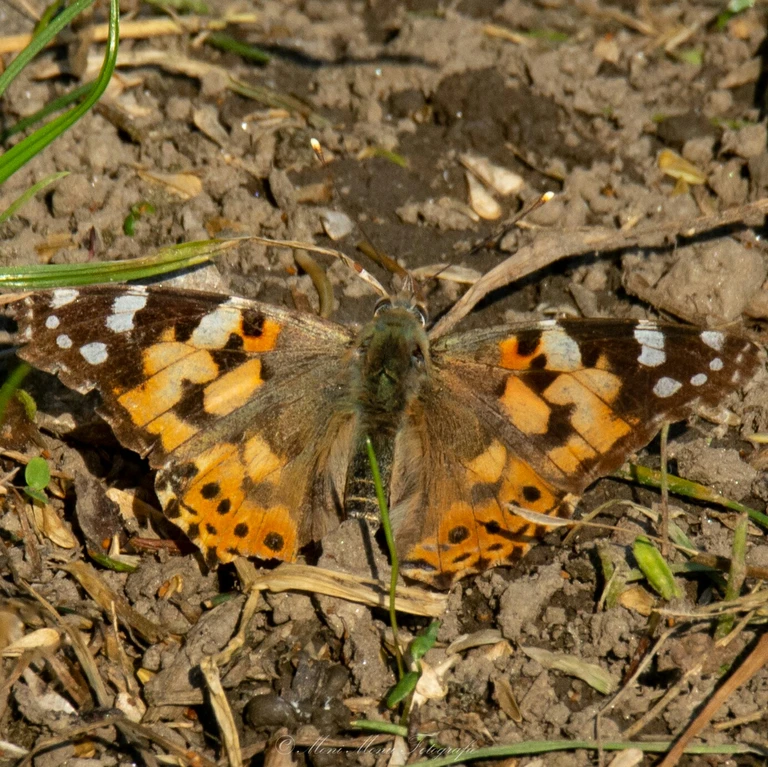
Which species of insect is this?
Vanessa cardui
